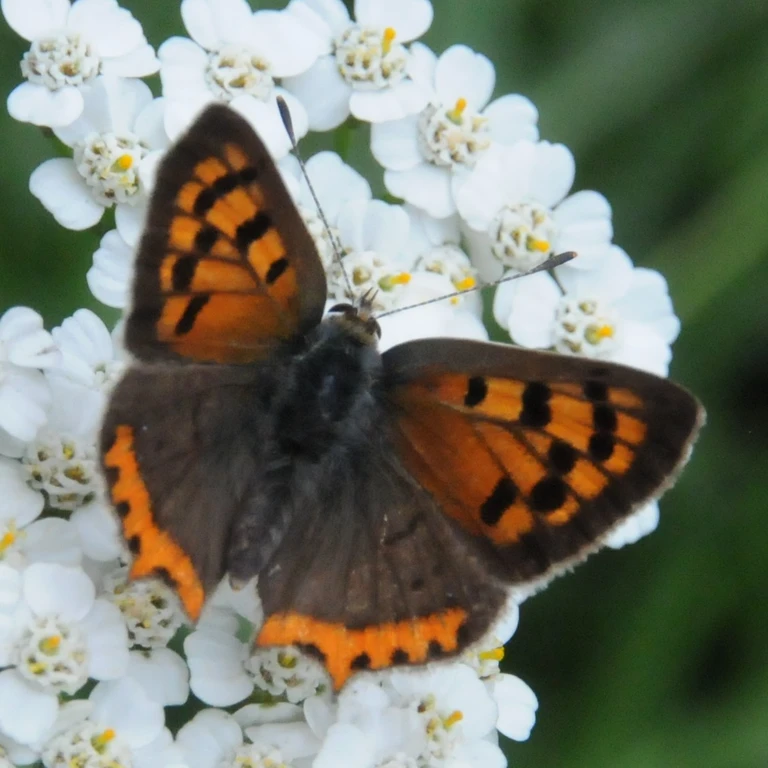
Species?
Lycaena phlaeas
